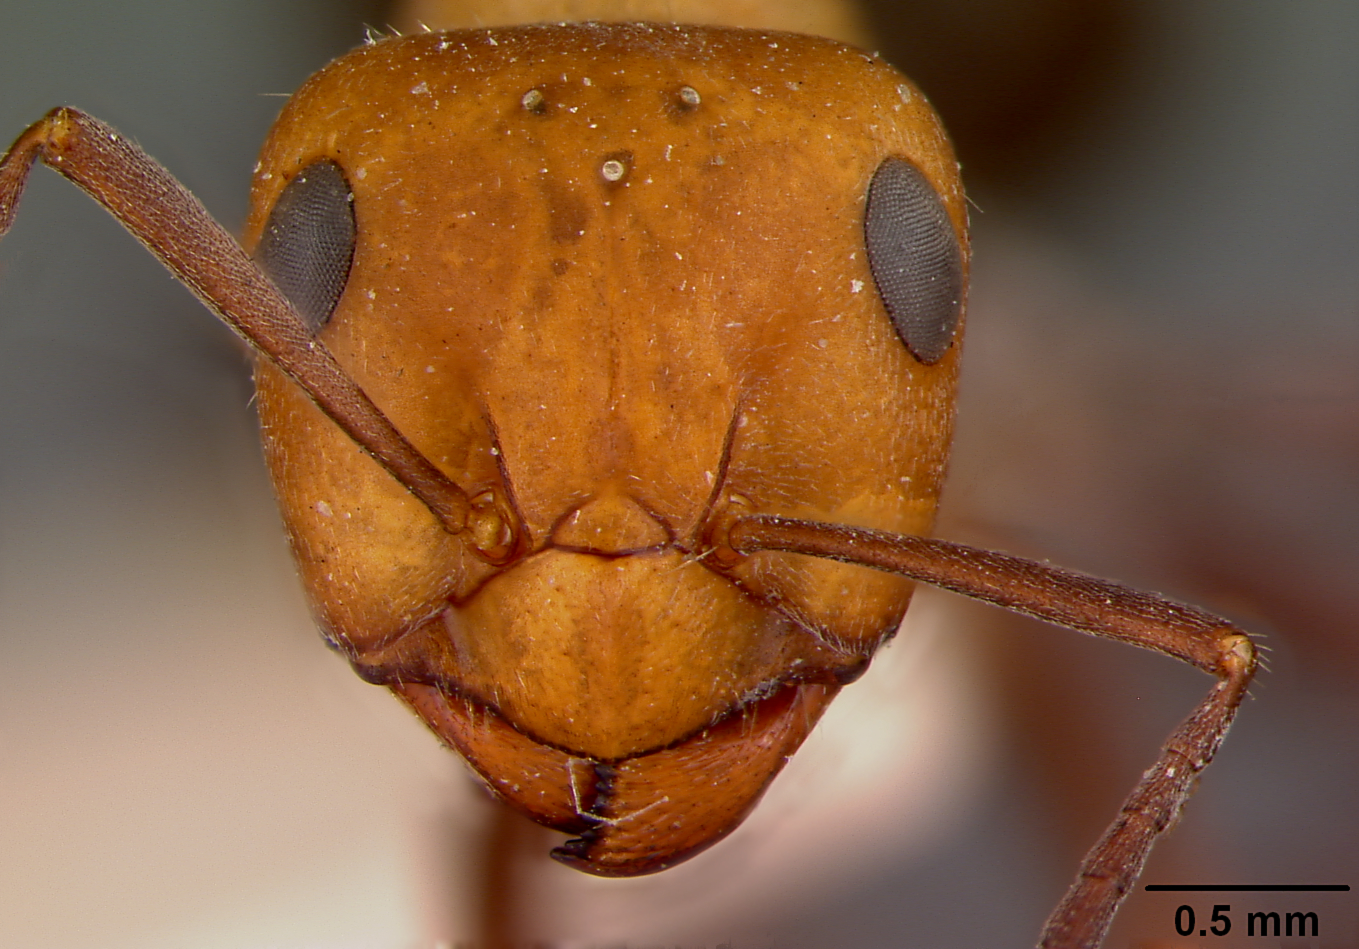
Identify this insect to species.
Formica rufa
